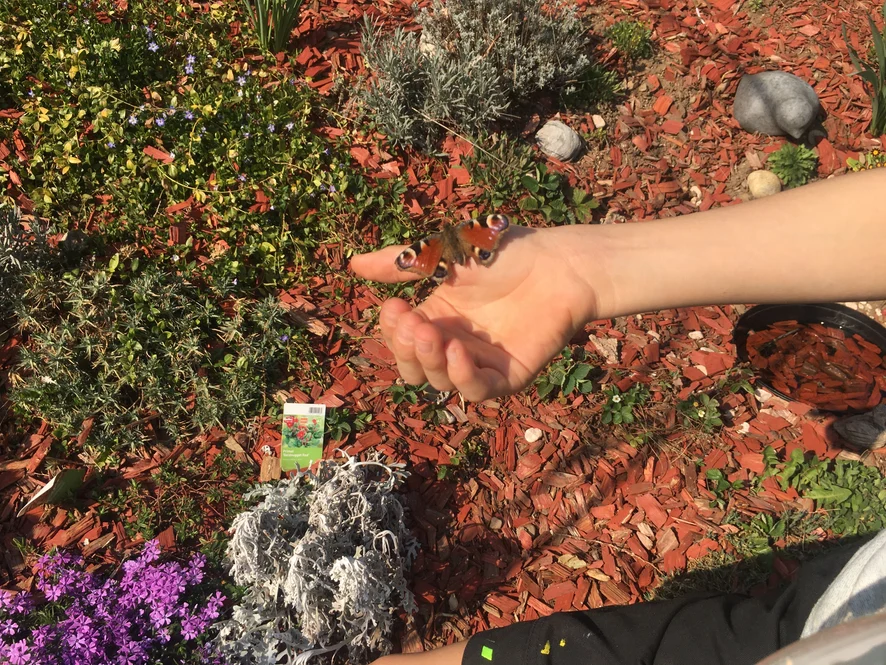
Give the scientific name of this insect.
Aglais io
